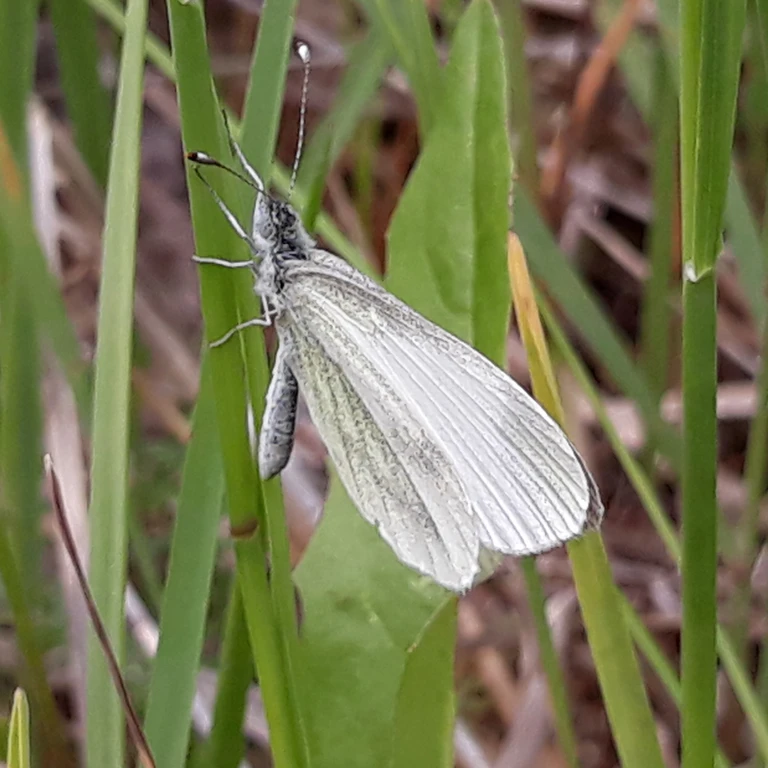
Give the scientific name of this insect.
Leptidea sinapis/juvernica
